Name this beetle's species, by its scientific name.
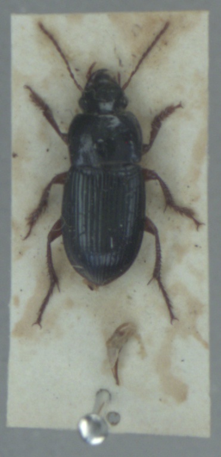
Harpalus rubripes
